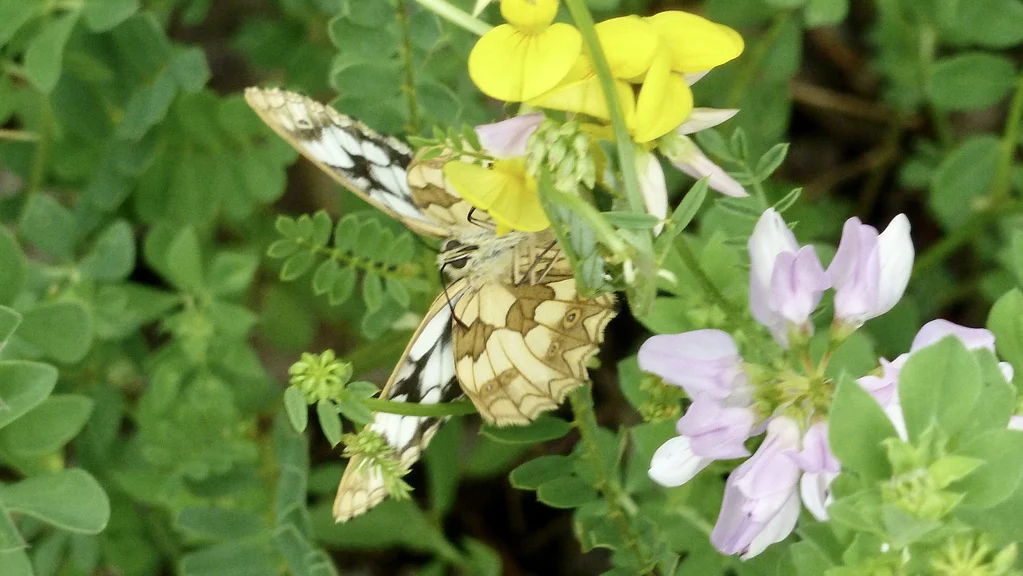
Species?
Melanargia galathea
